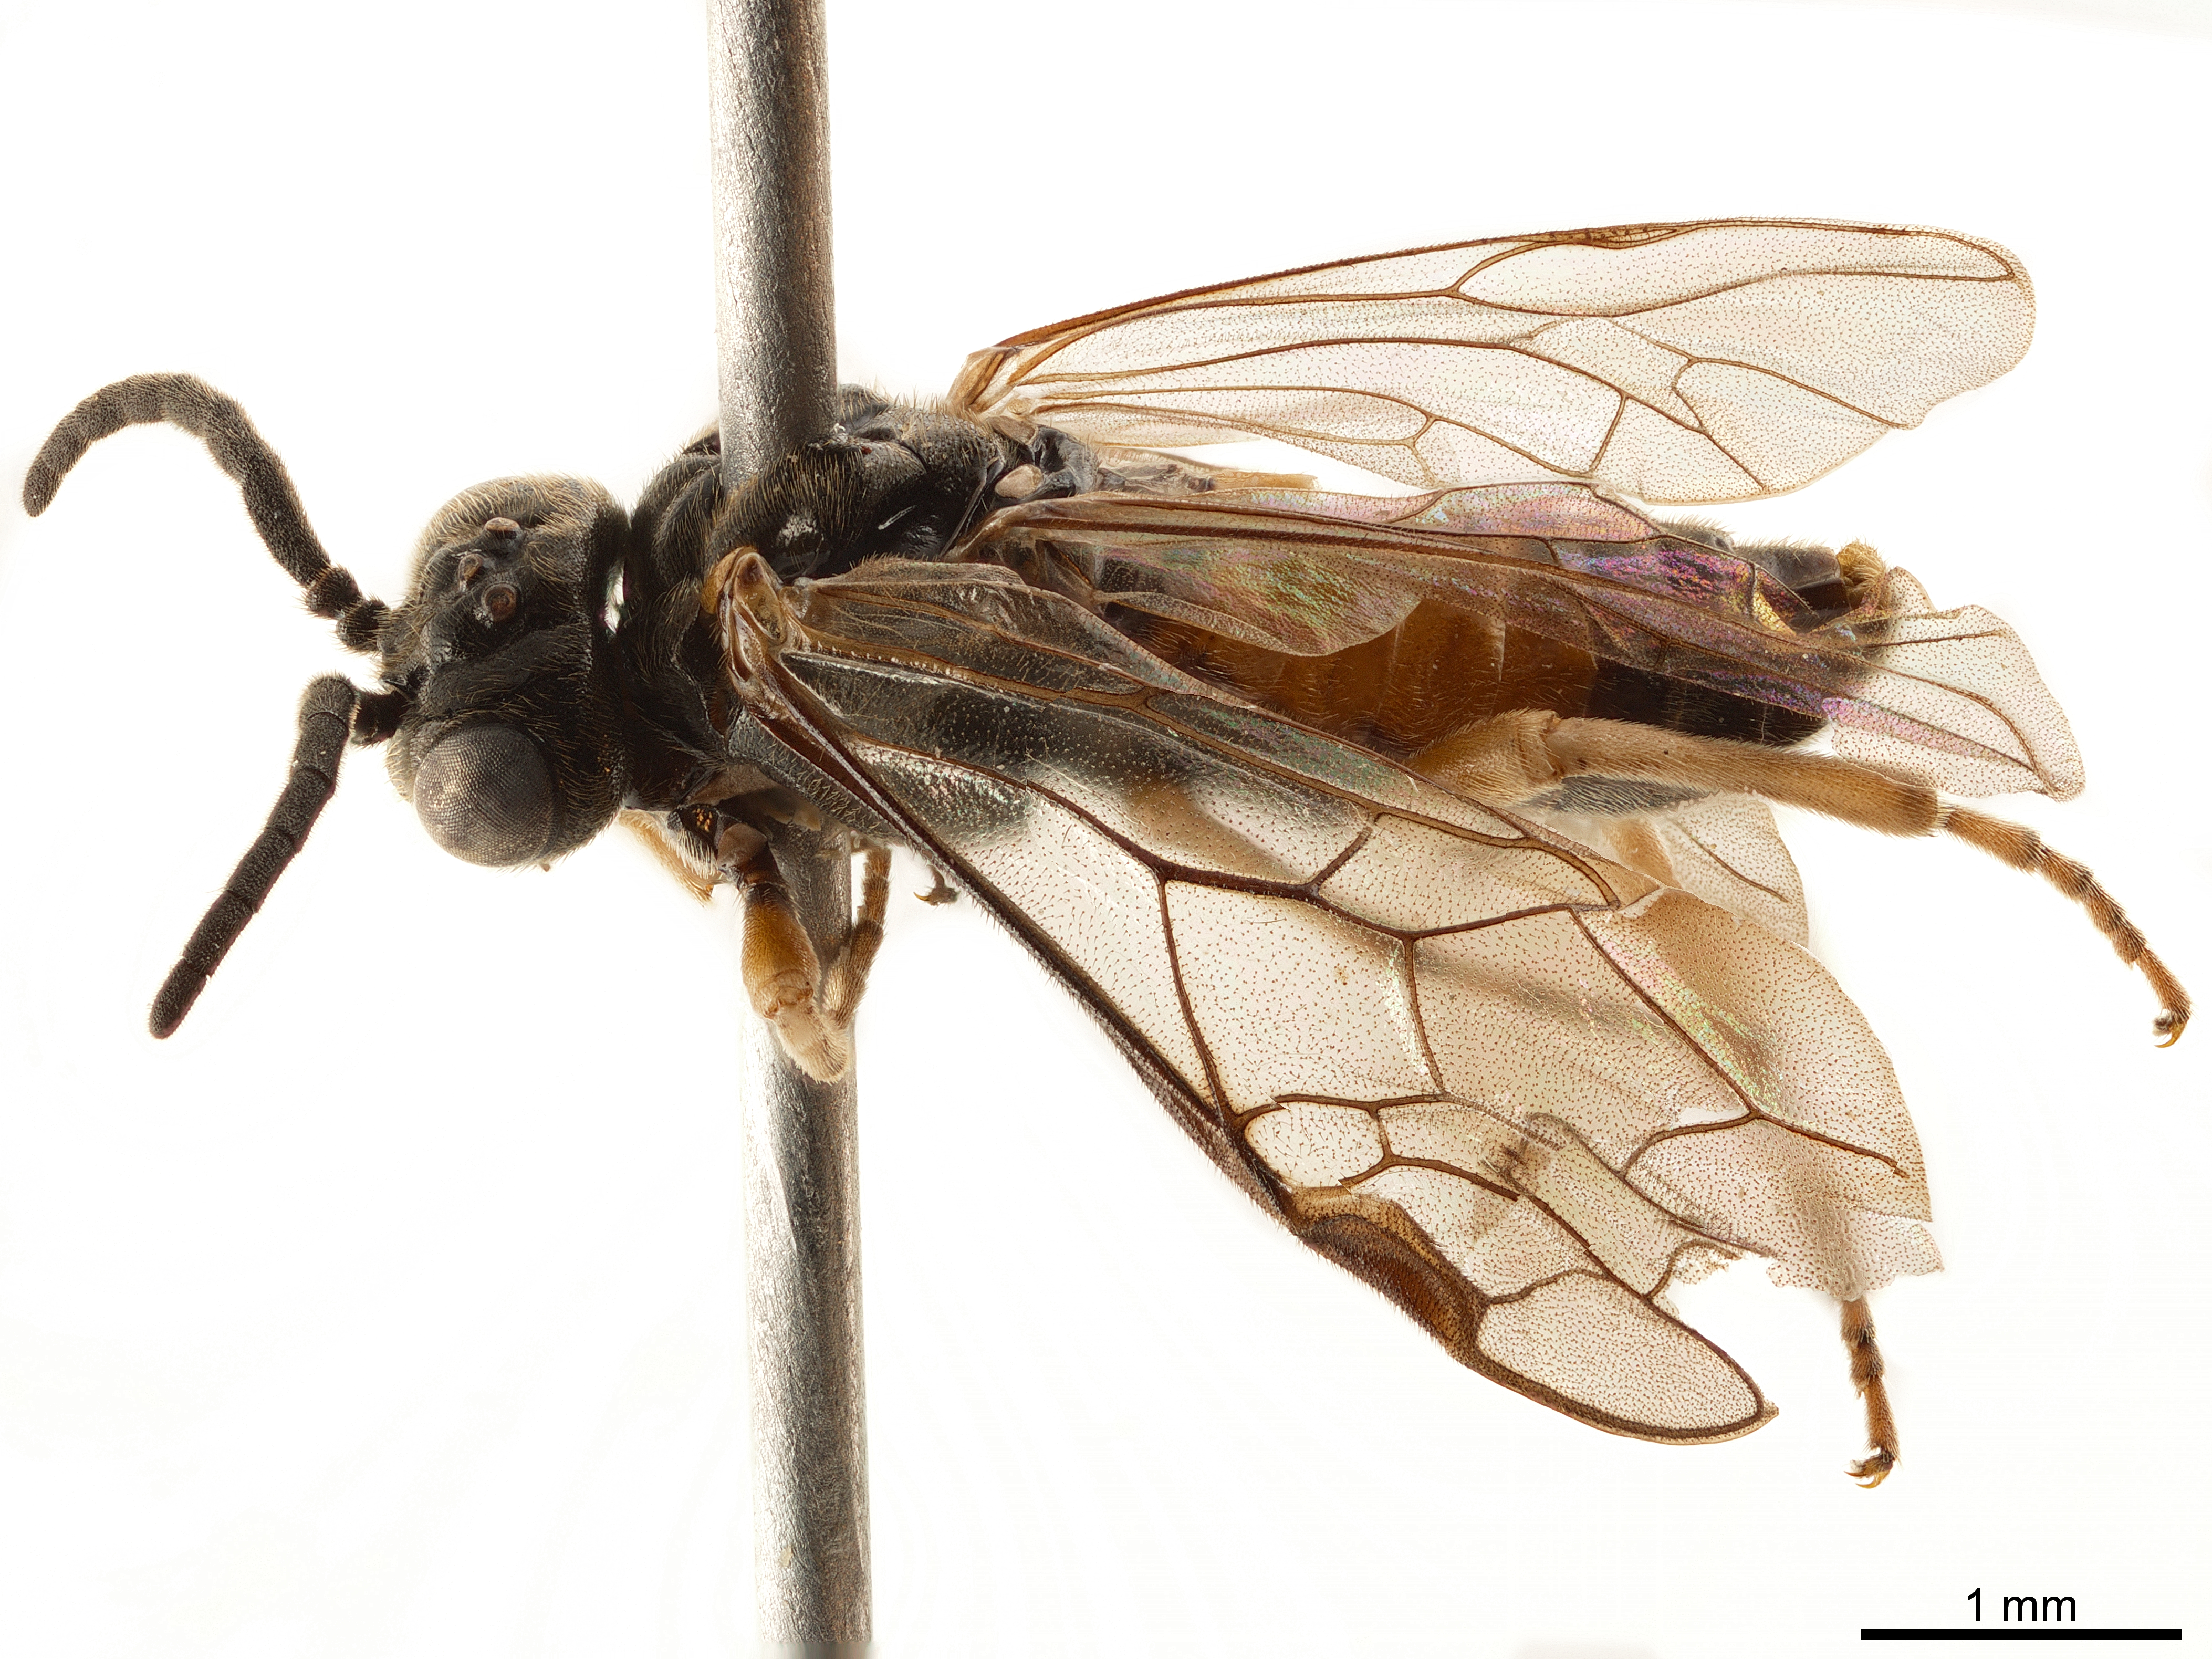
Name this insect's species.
Blennogeneris spissipes
